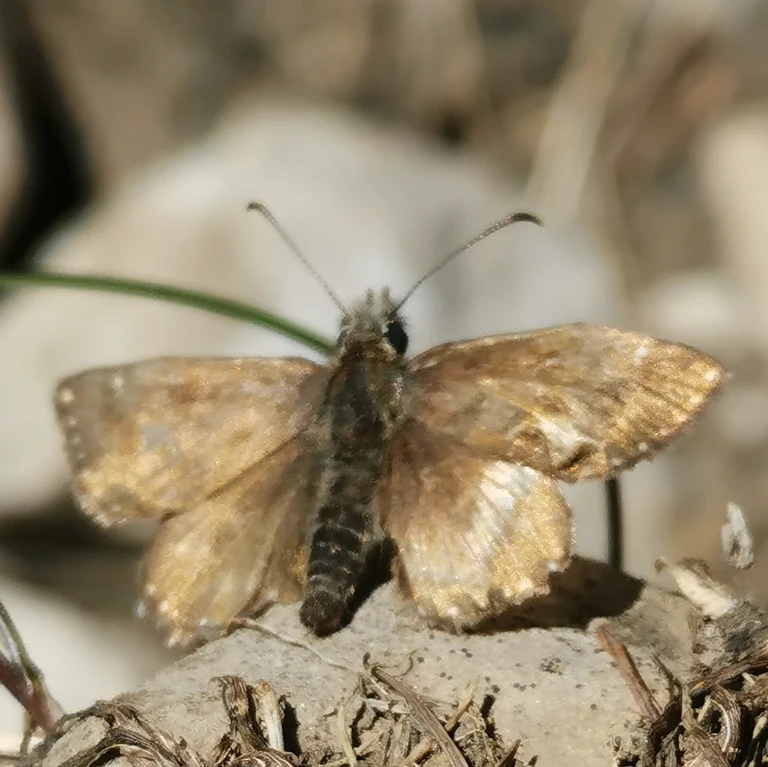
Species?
Erynnis tages
